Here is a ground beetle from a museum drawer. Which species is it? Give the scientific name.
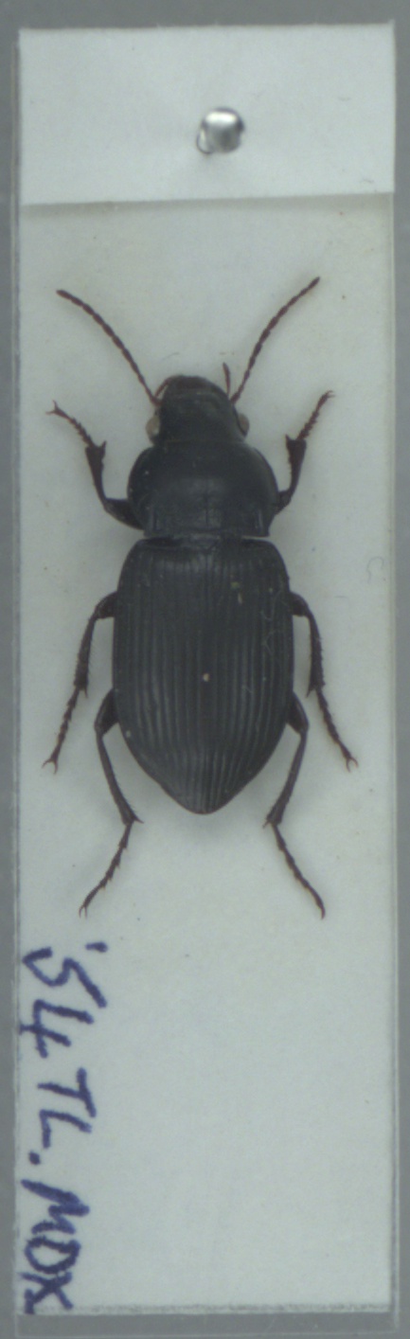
Amara aulica
